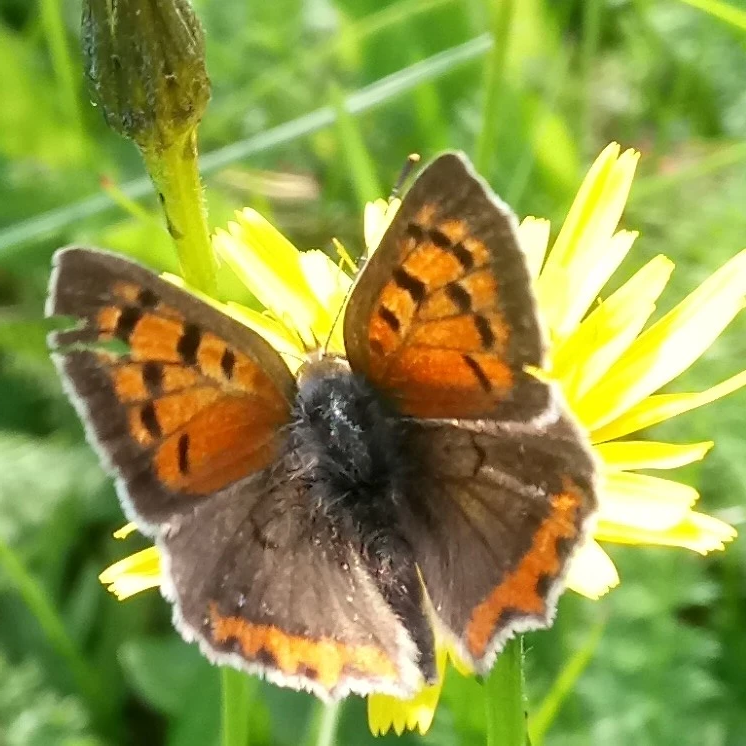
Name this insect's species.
Lycaena phlaeas
